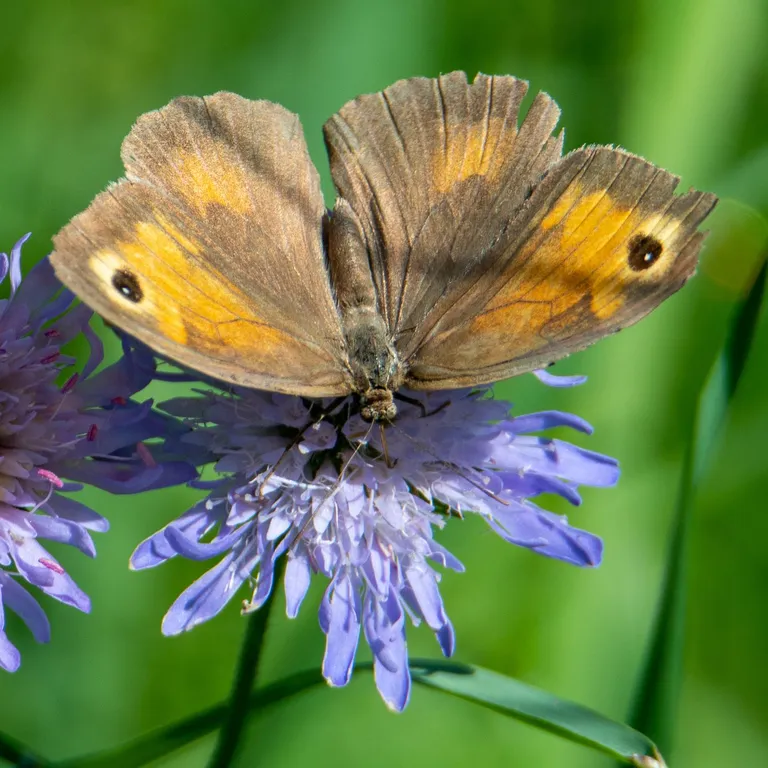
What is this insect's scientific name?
Maniola jurtina
